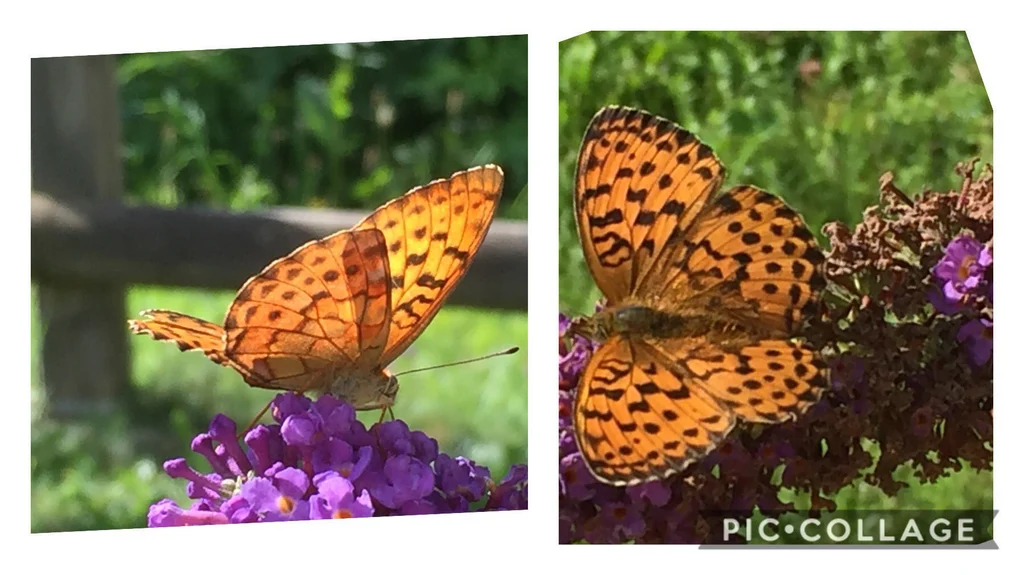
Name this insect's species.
Brenthis daphne
